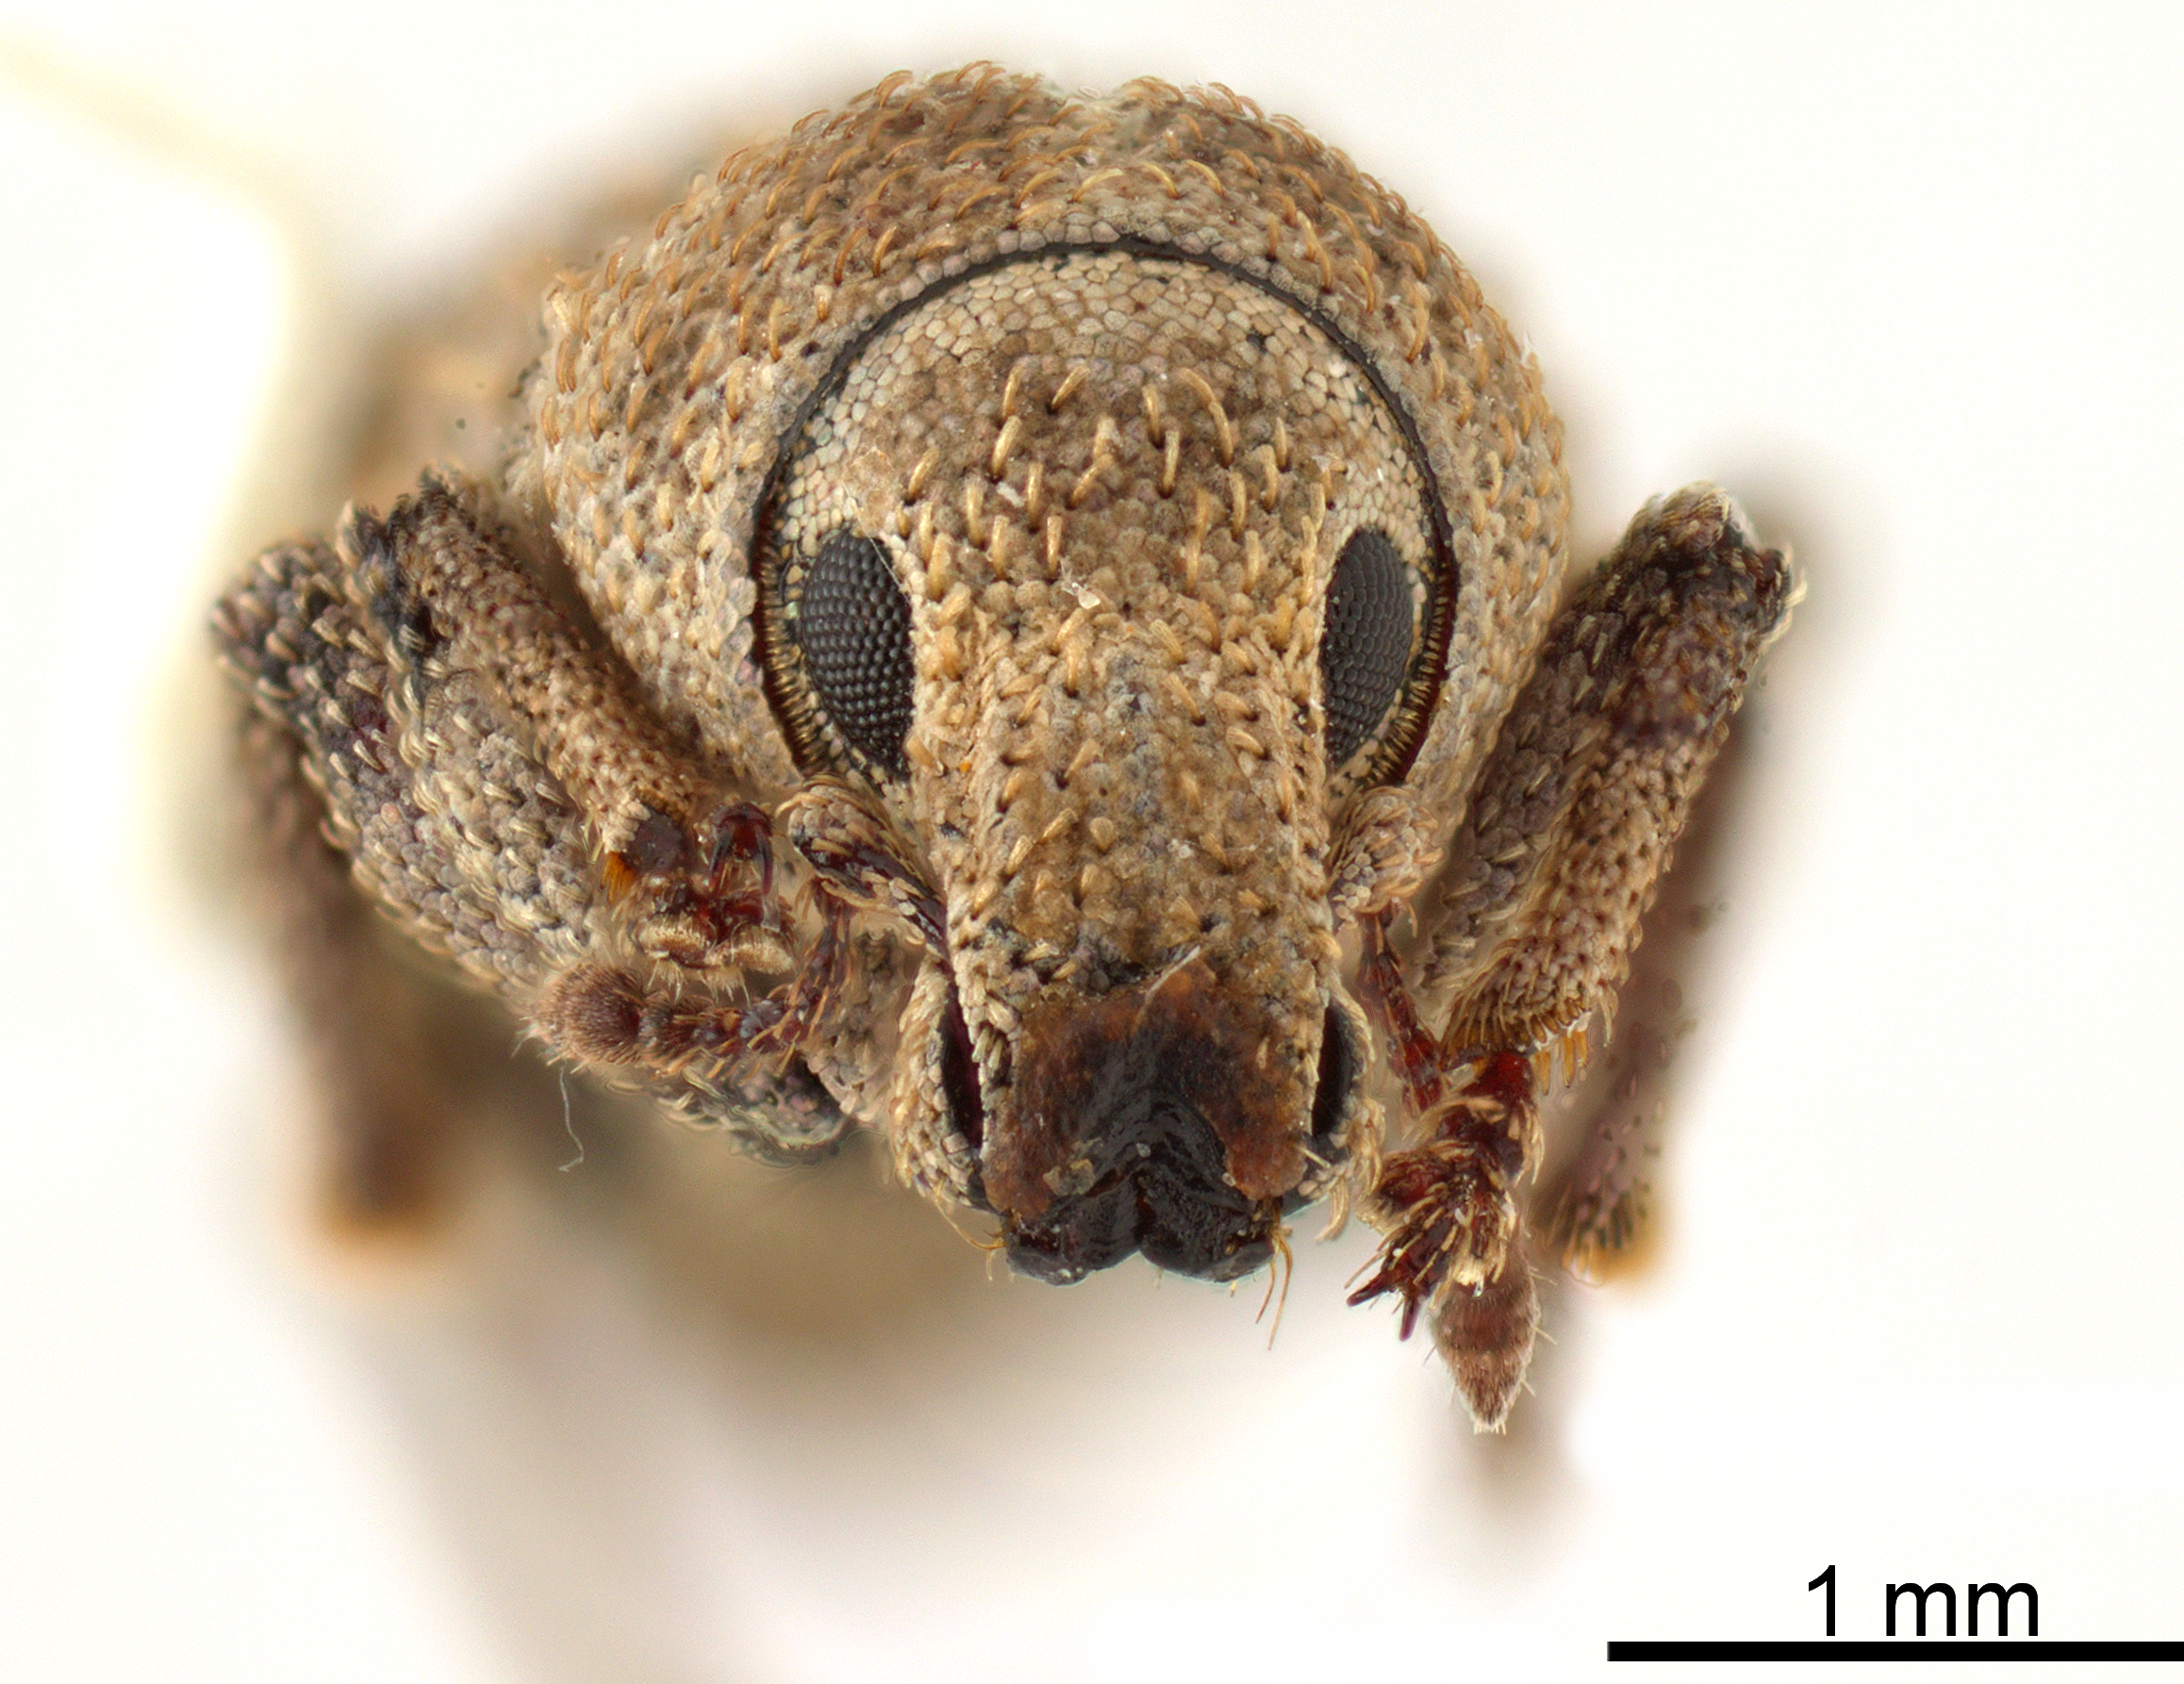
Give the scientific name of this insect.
Dichoxenus setiger
